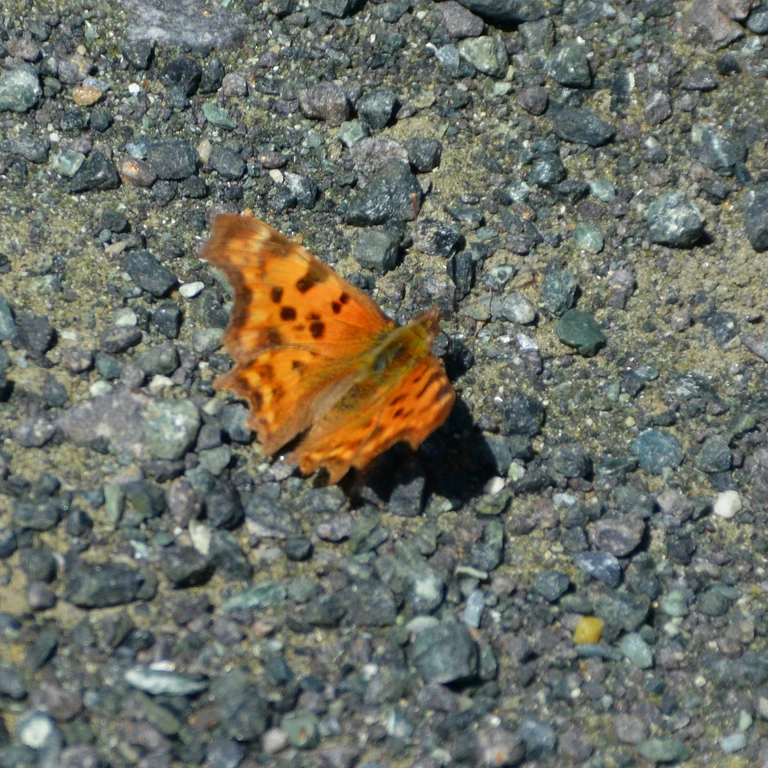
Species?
Polygonia c-album
